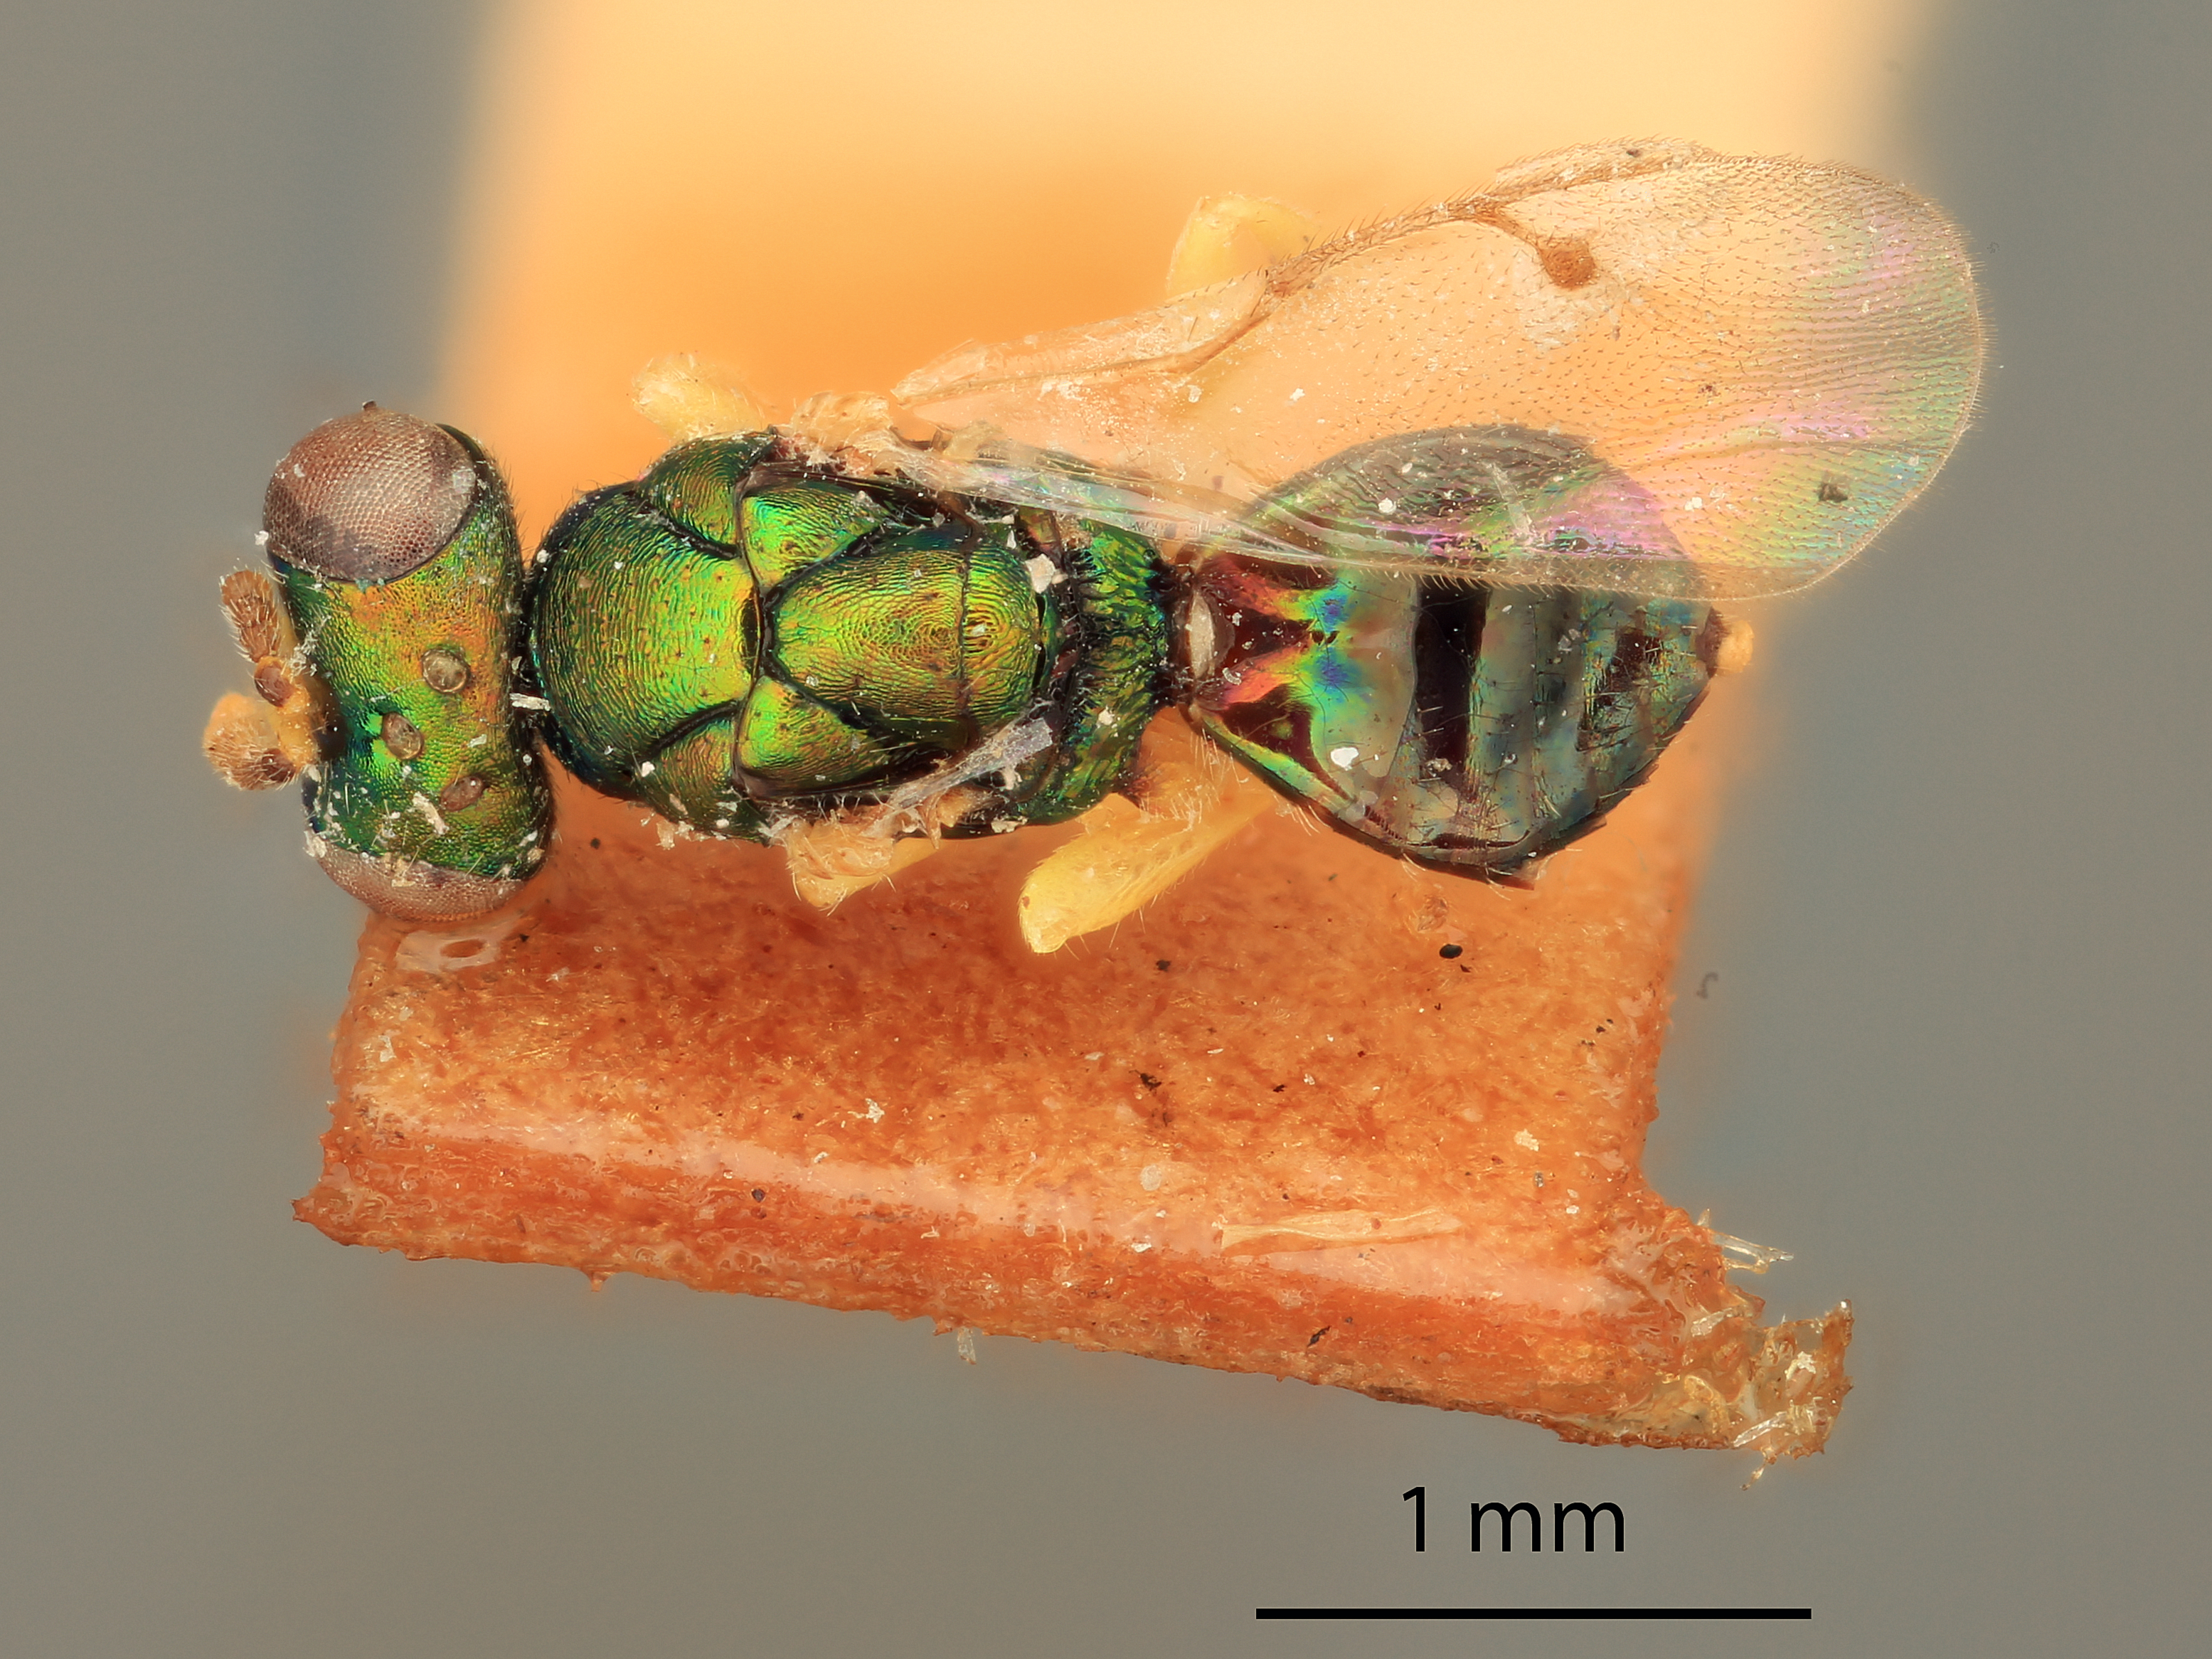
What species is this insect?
Tridymus aureipes
